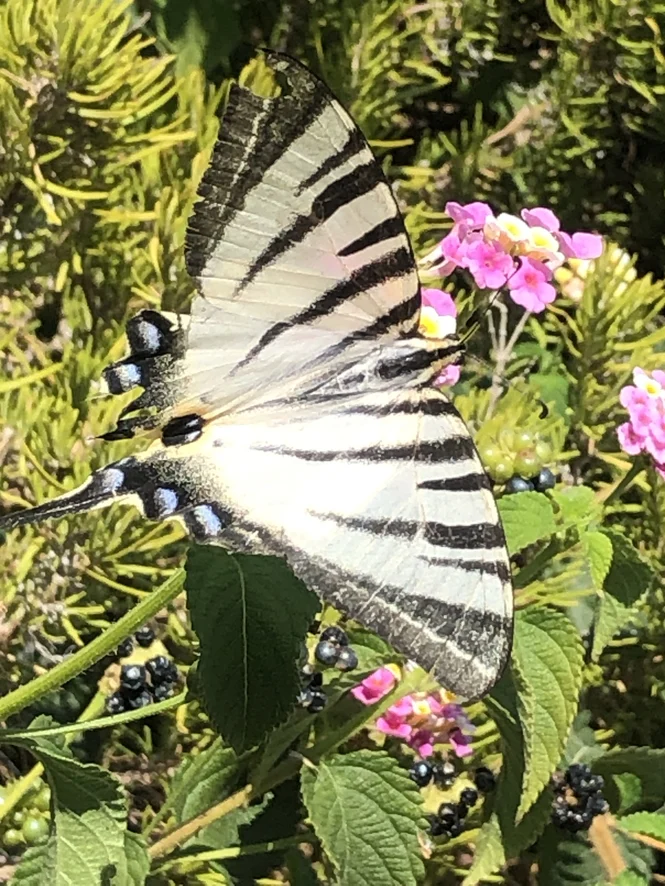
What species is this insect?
Iphiclides podalirius
